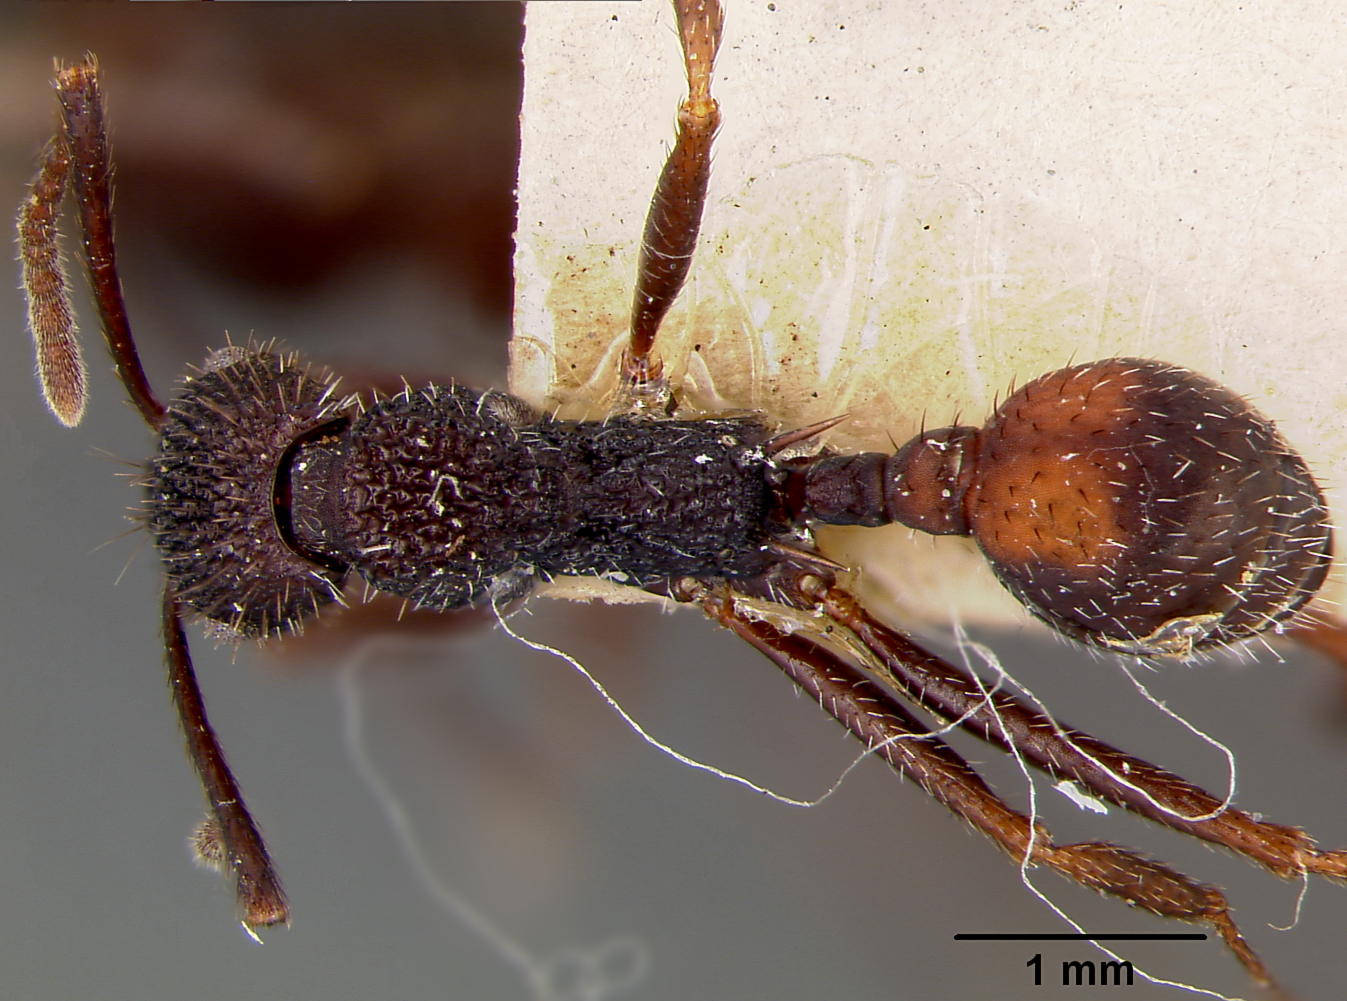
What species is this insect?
Aphaenogaster relicta
